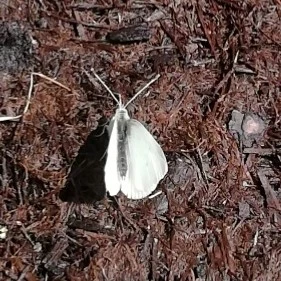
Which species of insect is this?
Pieris napi
